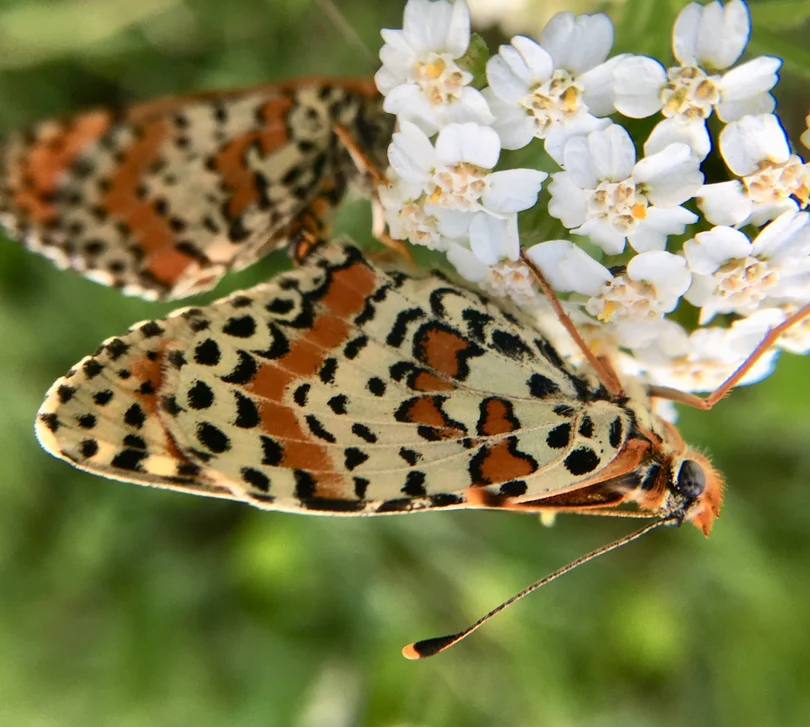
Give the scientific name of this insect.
Melitaea didyma
